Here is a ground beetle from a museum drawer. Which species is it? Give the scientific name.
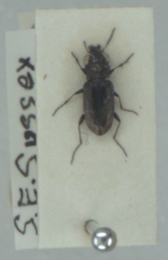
Notiophilus quadripunctatus
